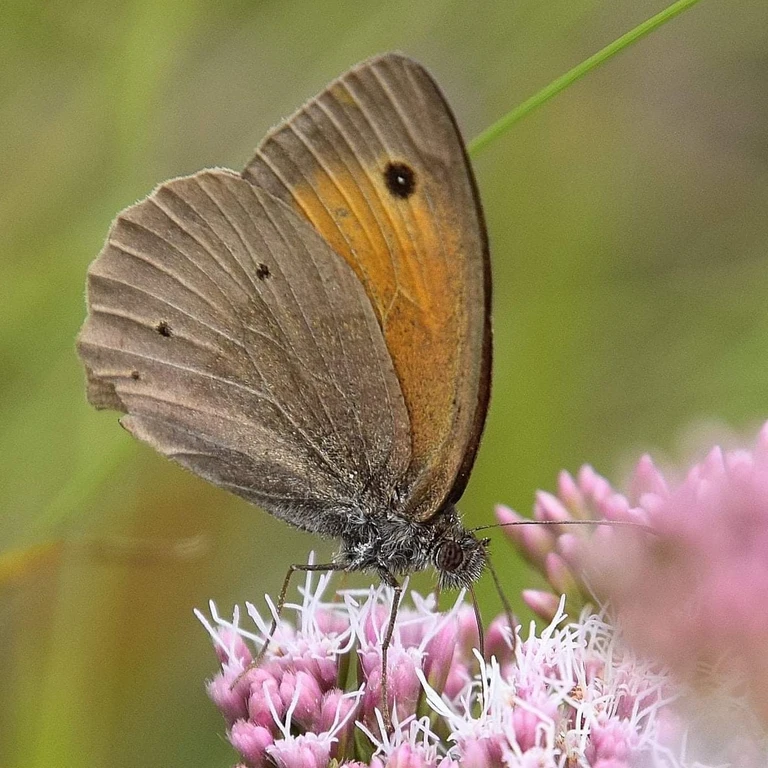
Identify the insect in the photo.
Maniola jurtina
